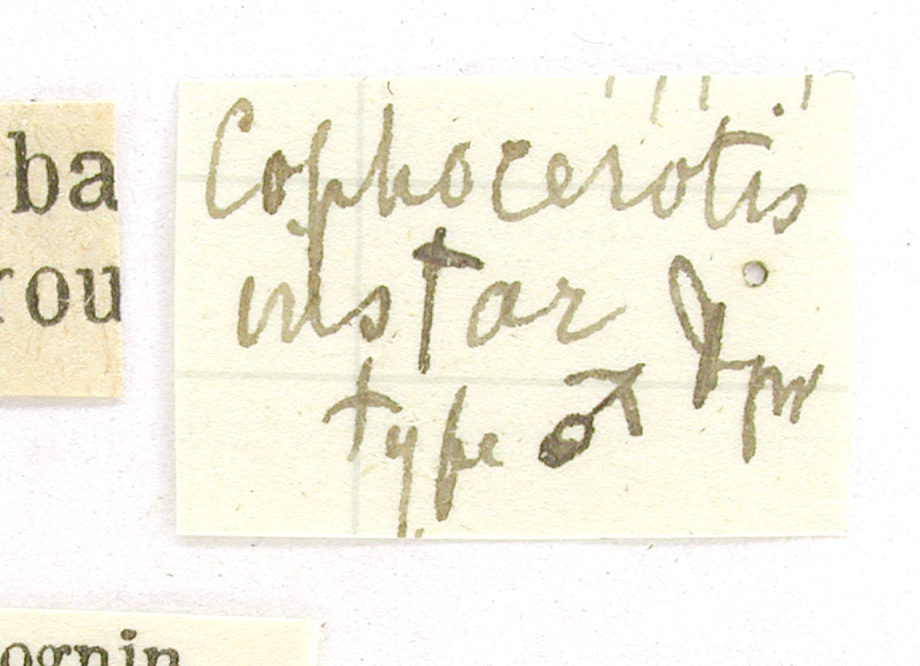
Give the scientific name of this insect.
Cophocerotis instar
